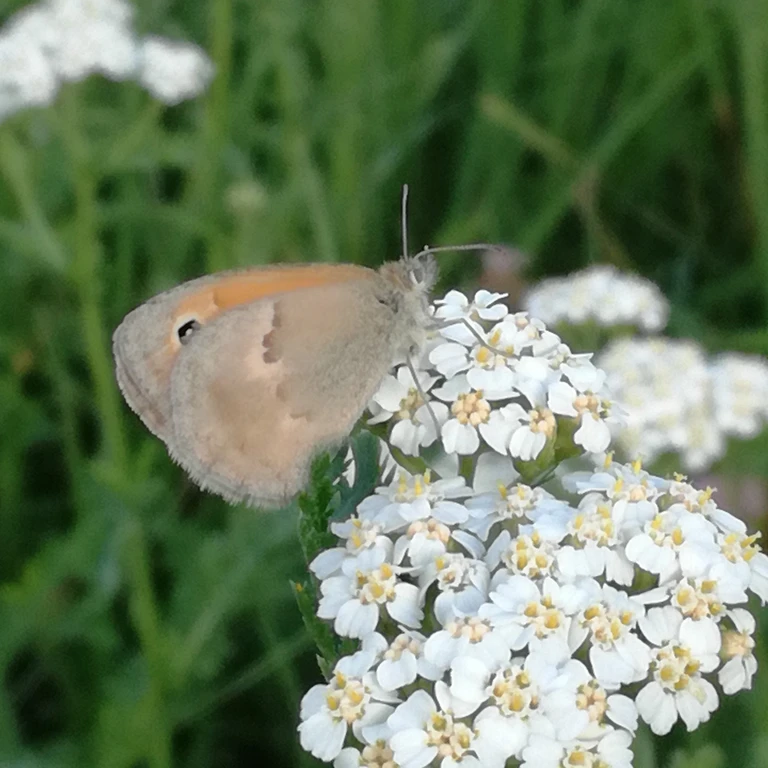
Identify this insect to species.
Coenonympha pamphilus
